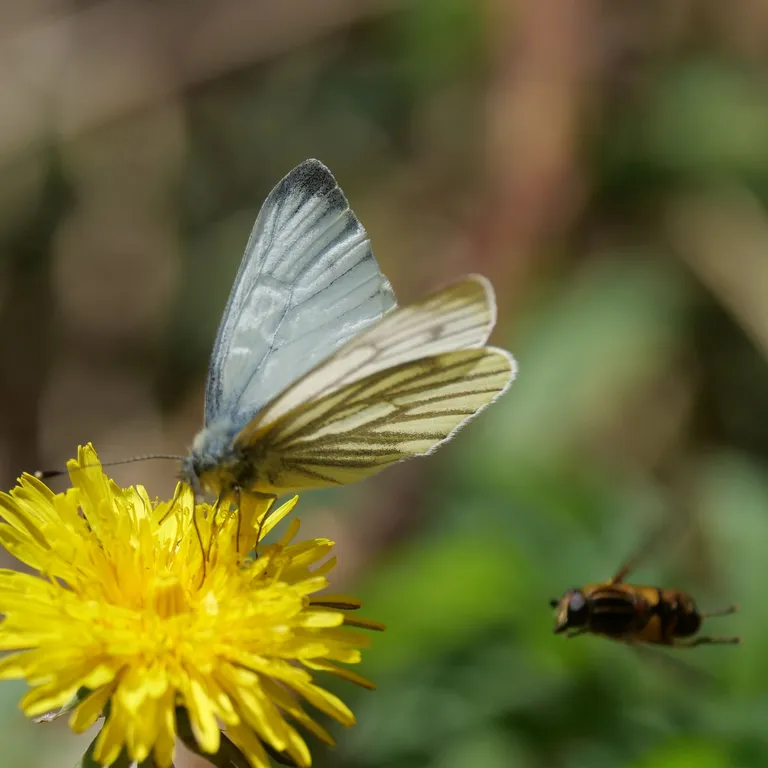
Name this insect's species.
Pieris napi
